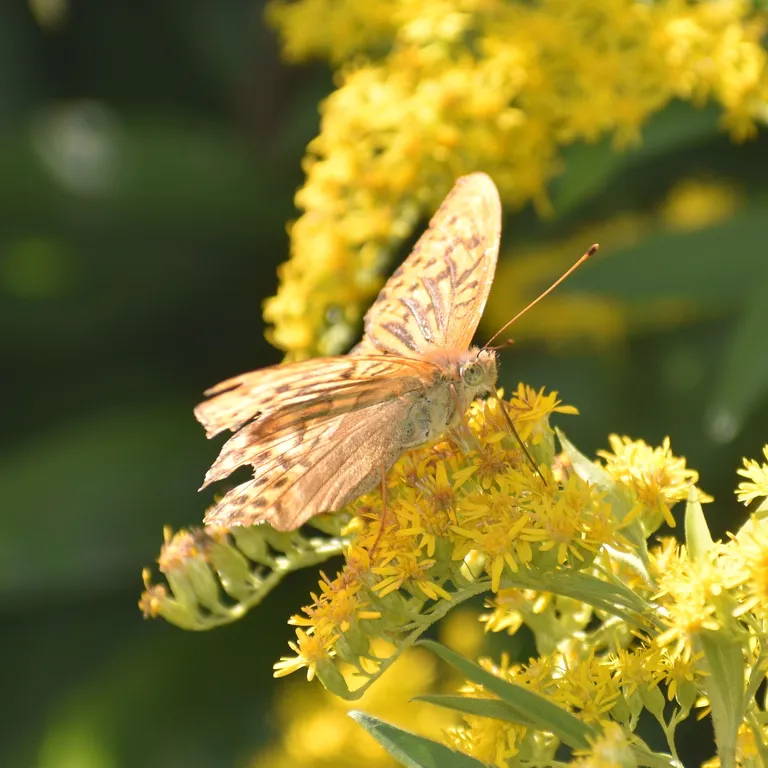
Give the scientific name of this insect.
Argynnis paphia
